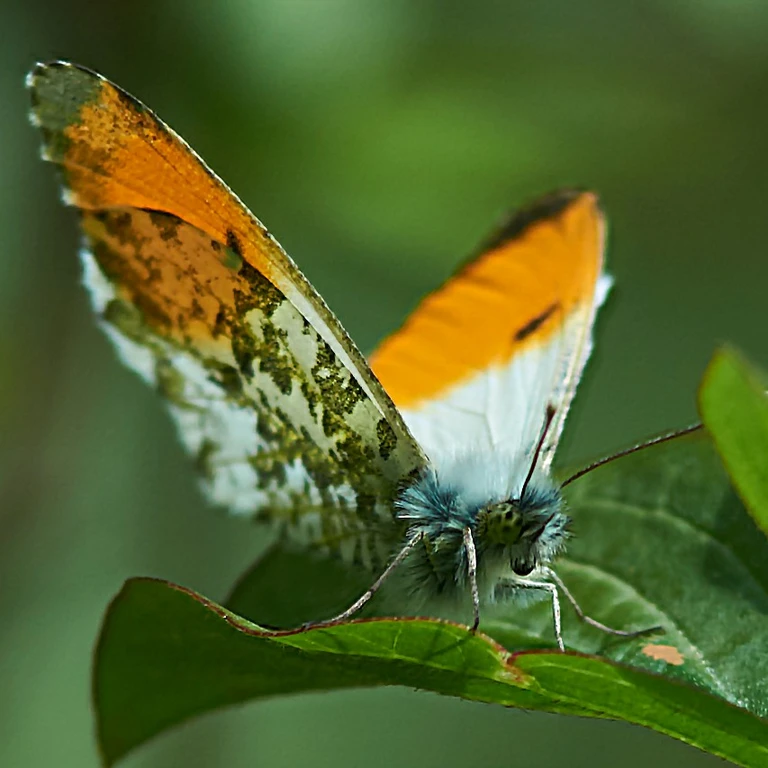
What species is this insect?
Anthocharis cardamines
